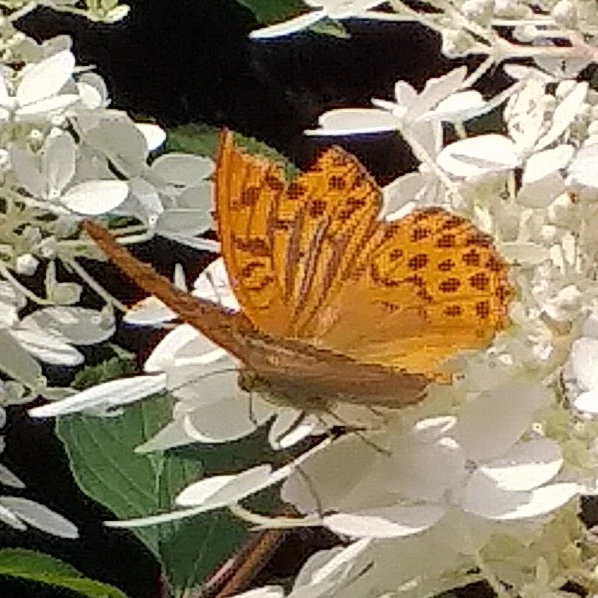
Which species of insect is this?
Argynnis paphia
